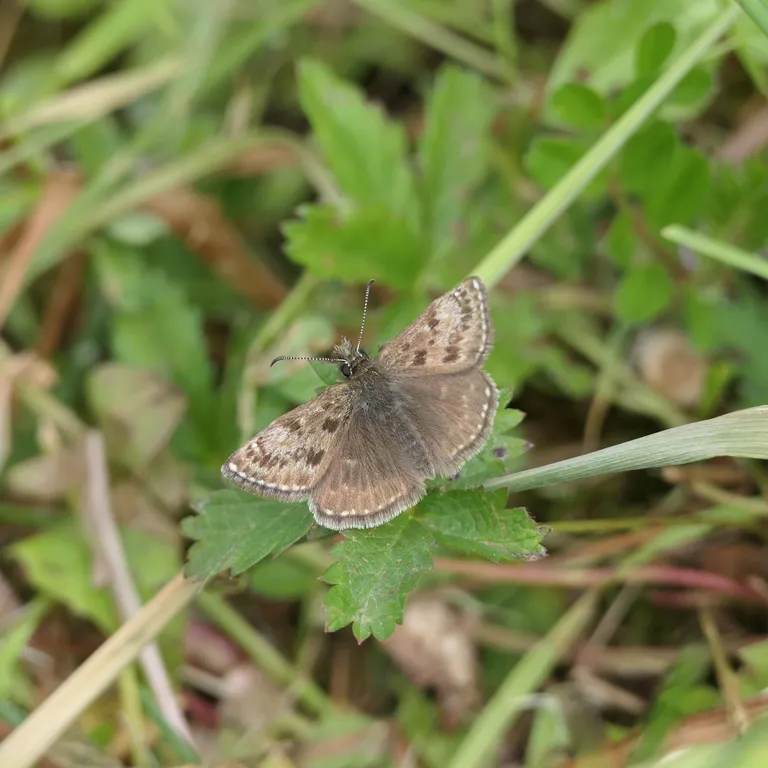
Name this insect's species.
Erynnis tages
